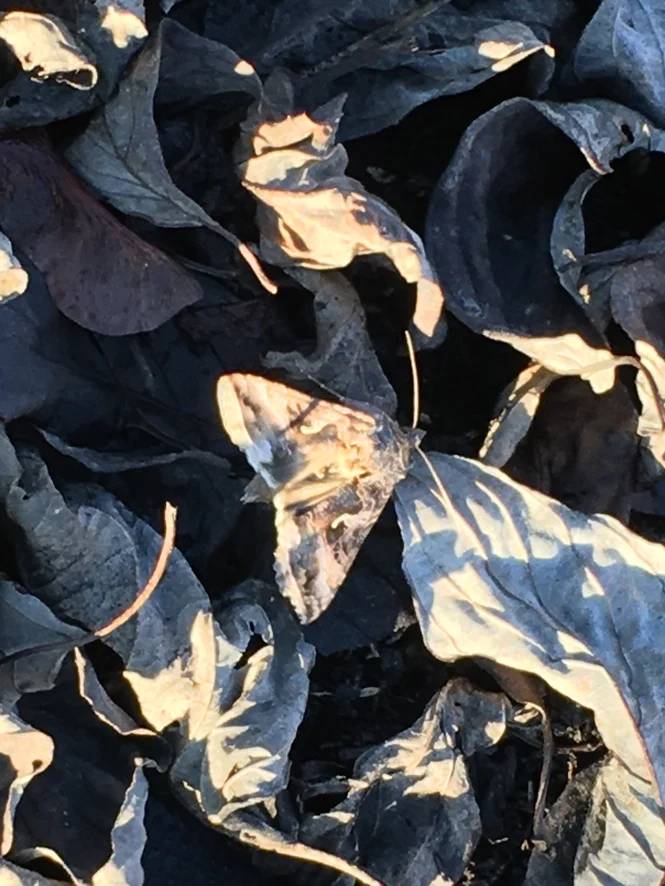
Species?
Autographa gamma
